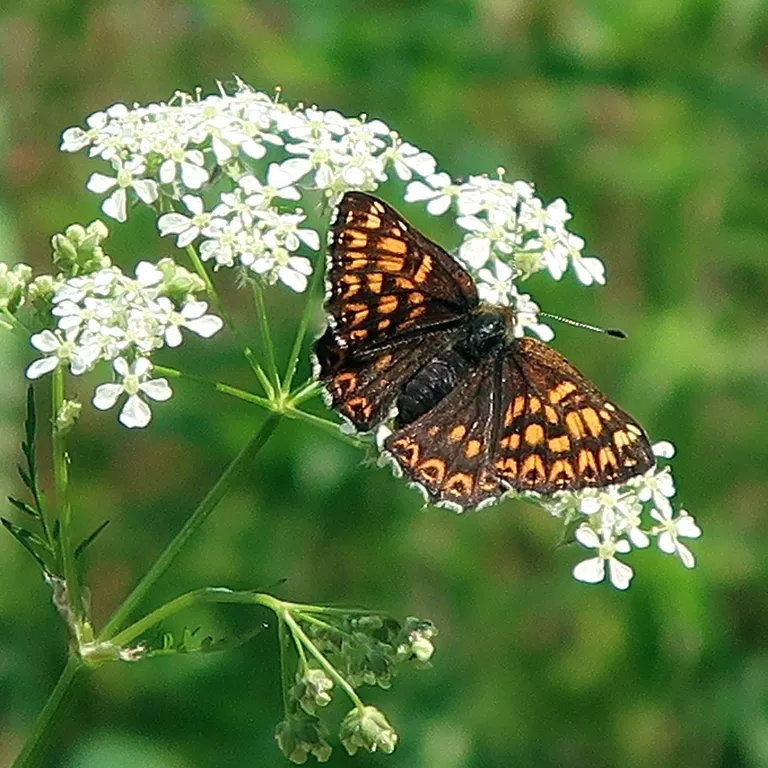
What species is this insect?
Hamearis lucina
